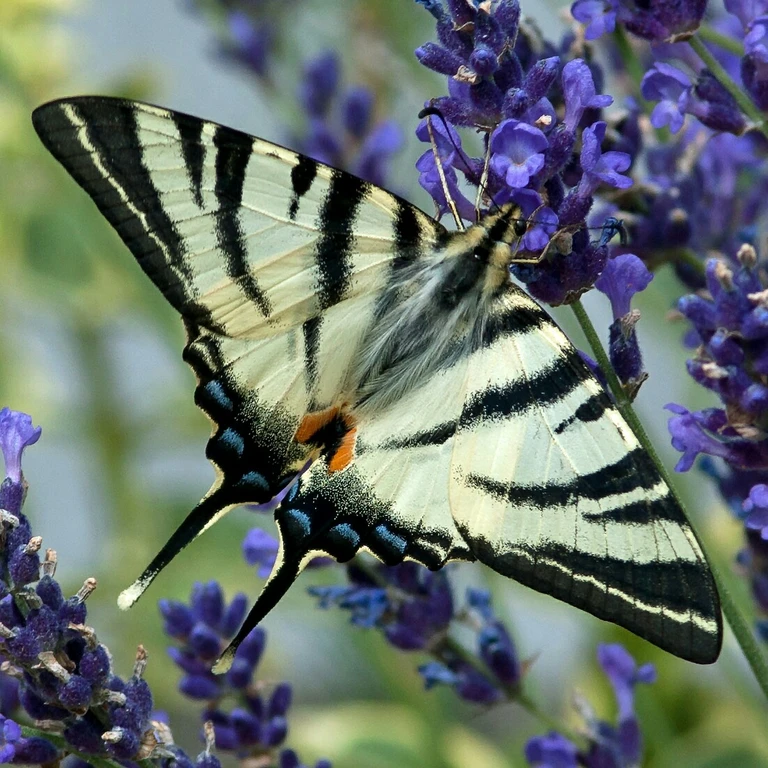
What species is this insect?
Iphiclides podalirius
